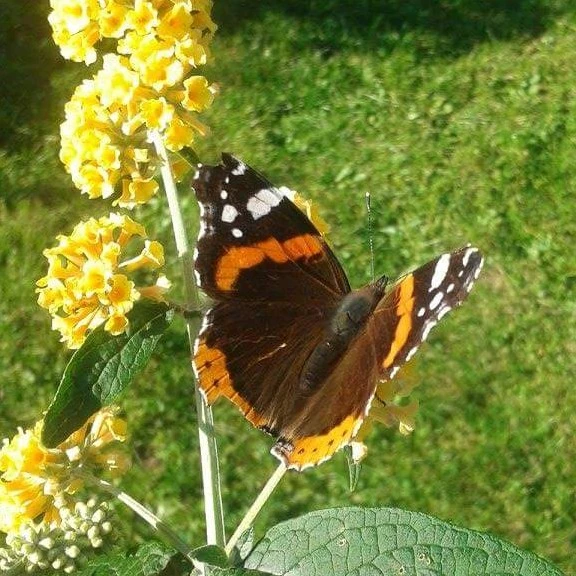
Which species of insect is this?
Vanessa atalanta
